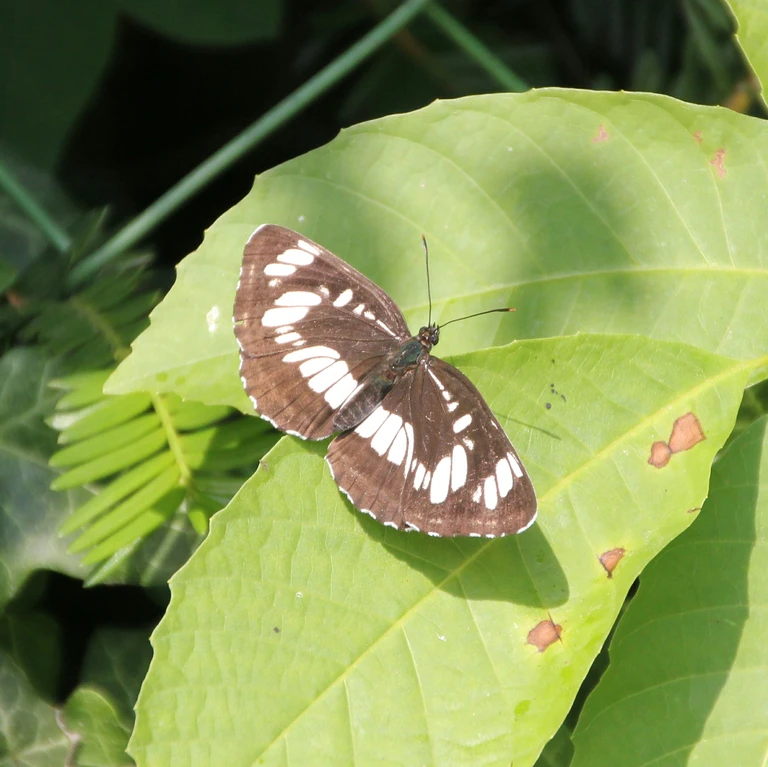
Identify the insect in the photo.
Neptis rivularis
